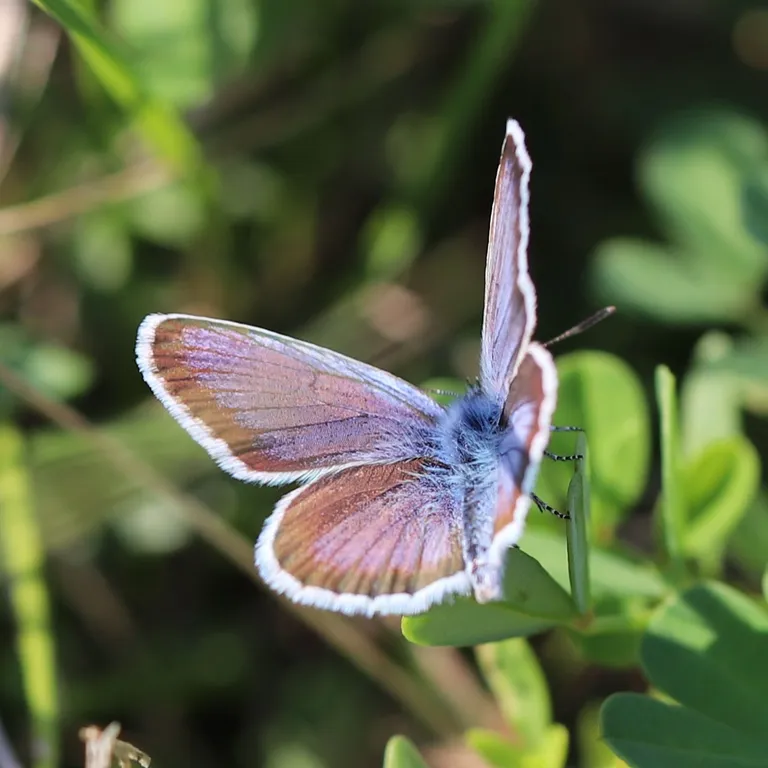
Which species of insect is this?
Plebejus argus
